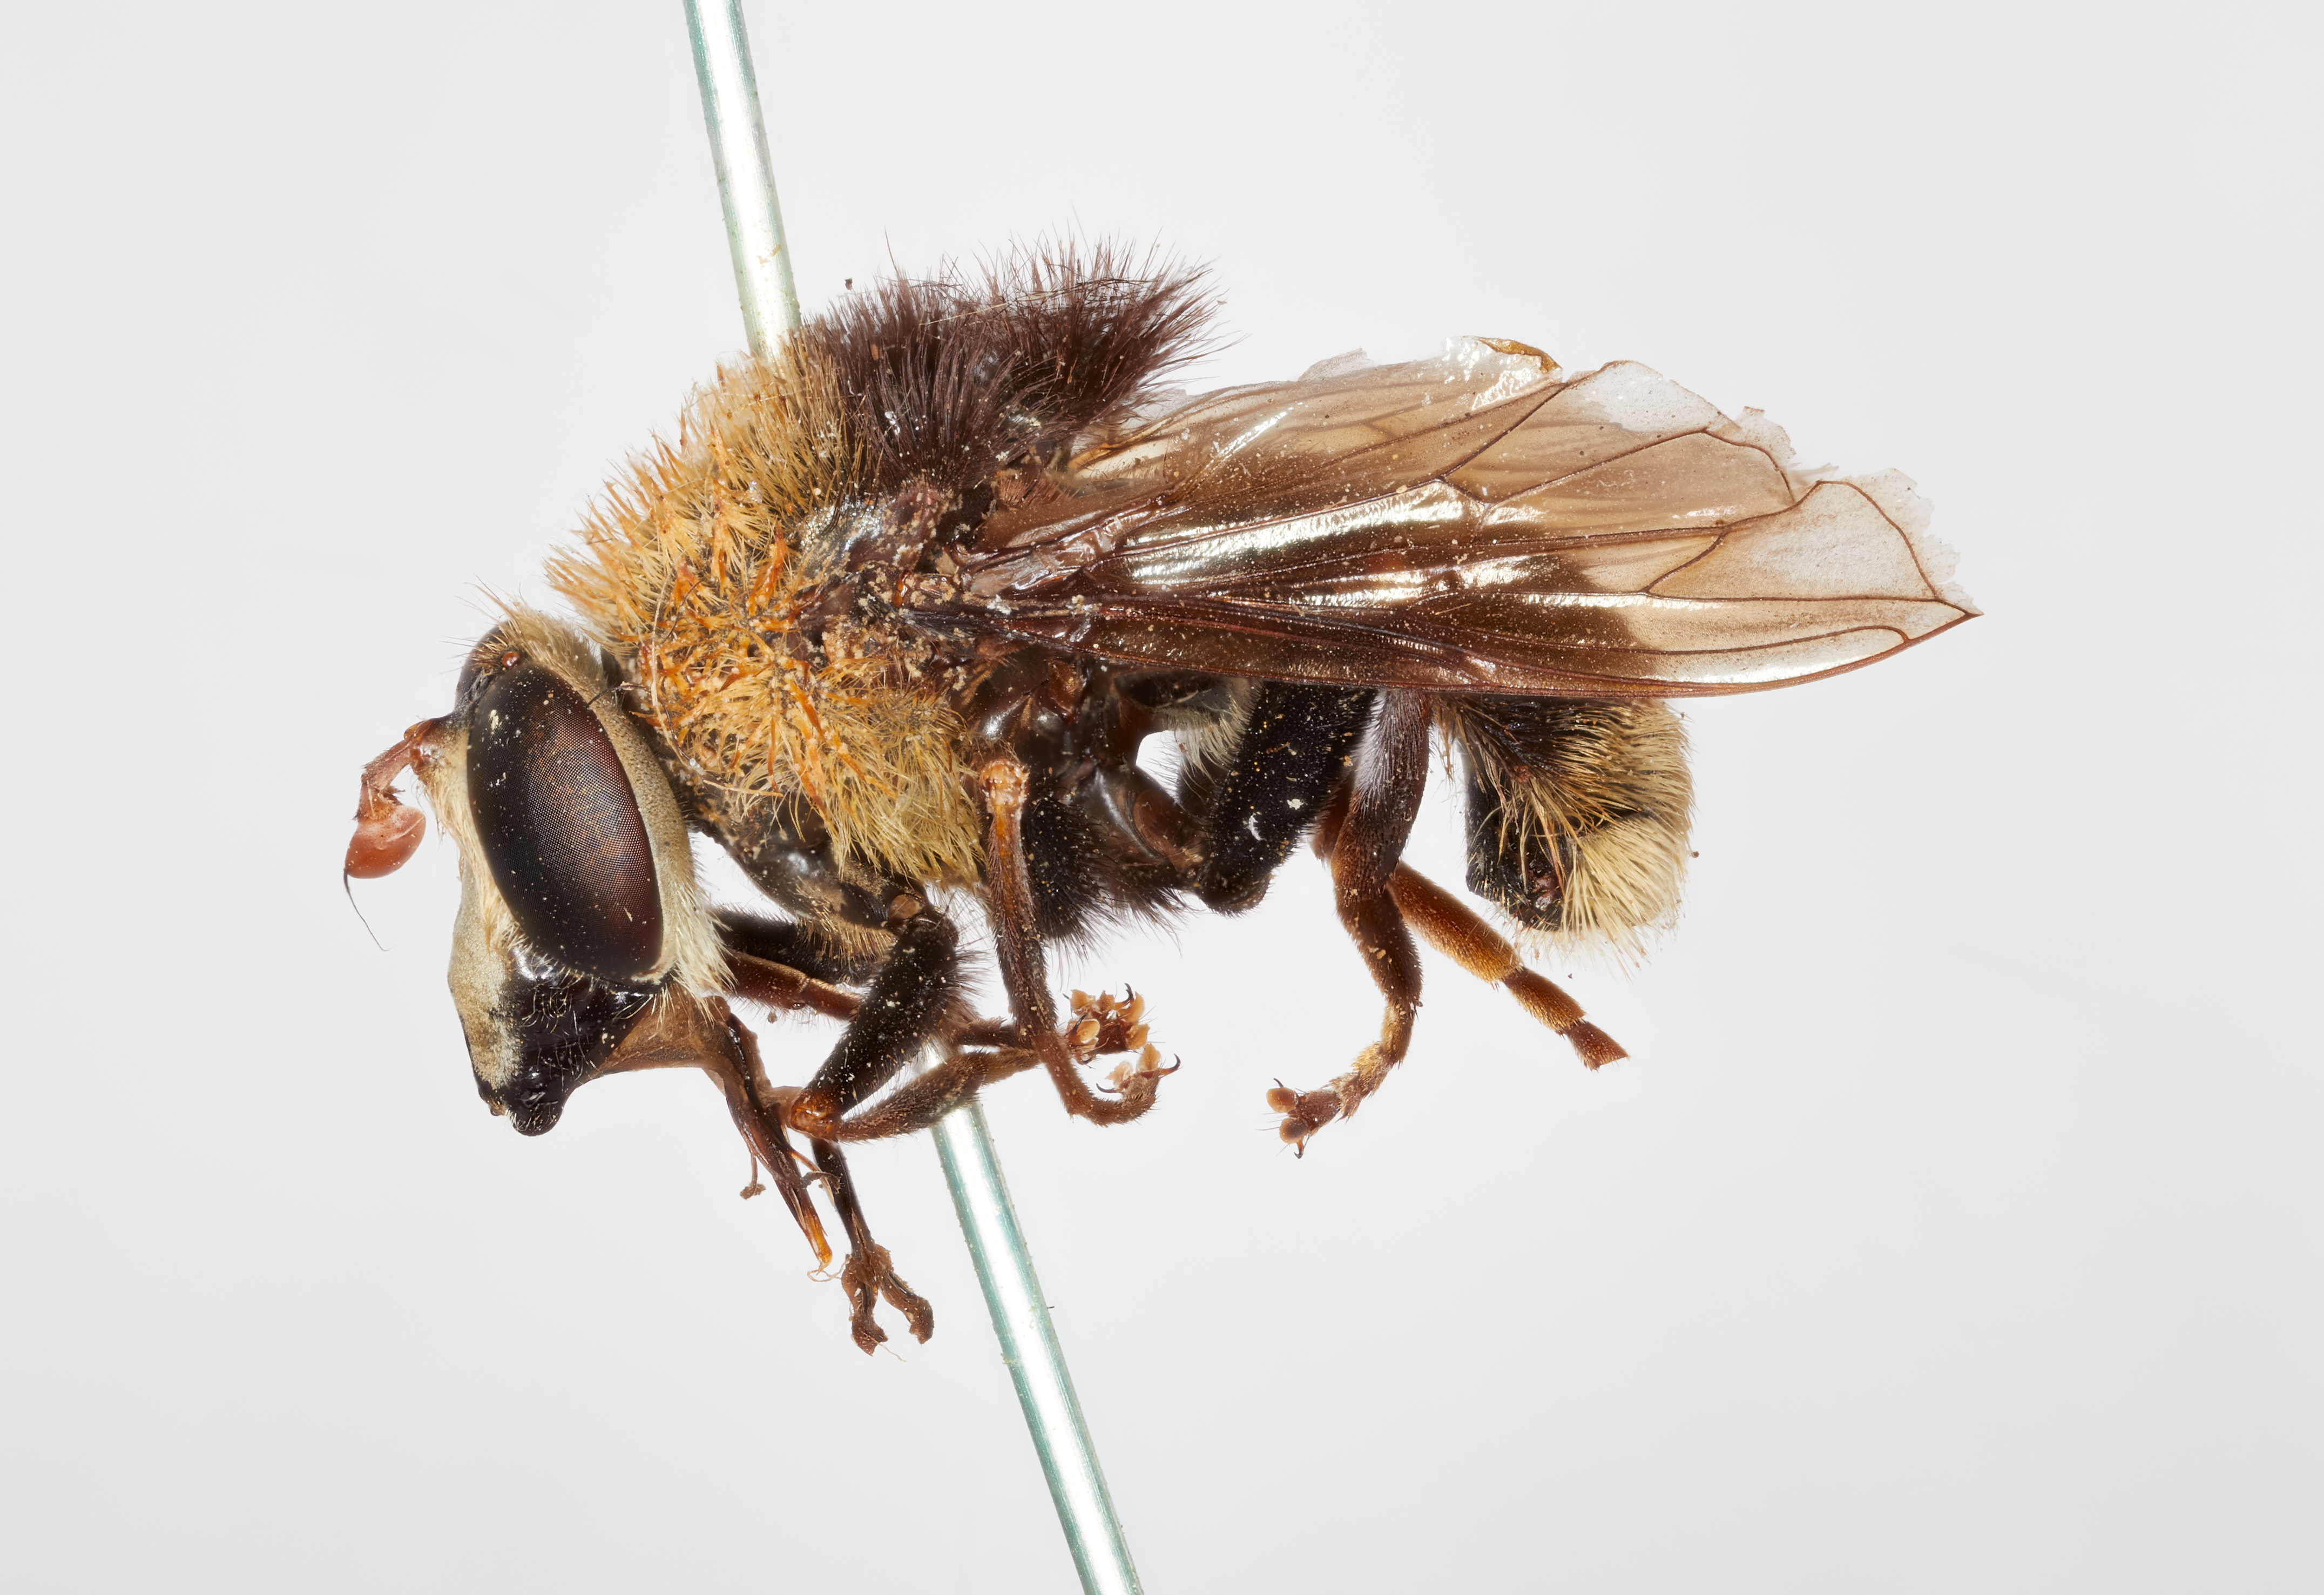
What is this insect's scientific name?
Criorhina coquilletti
